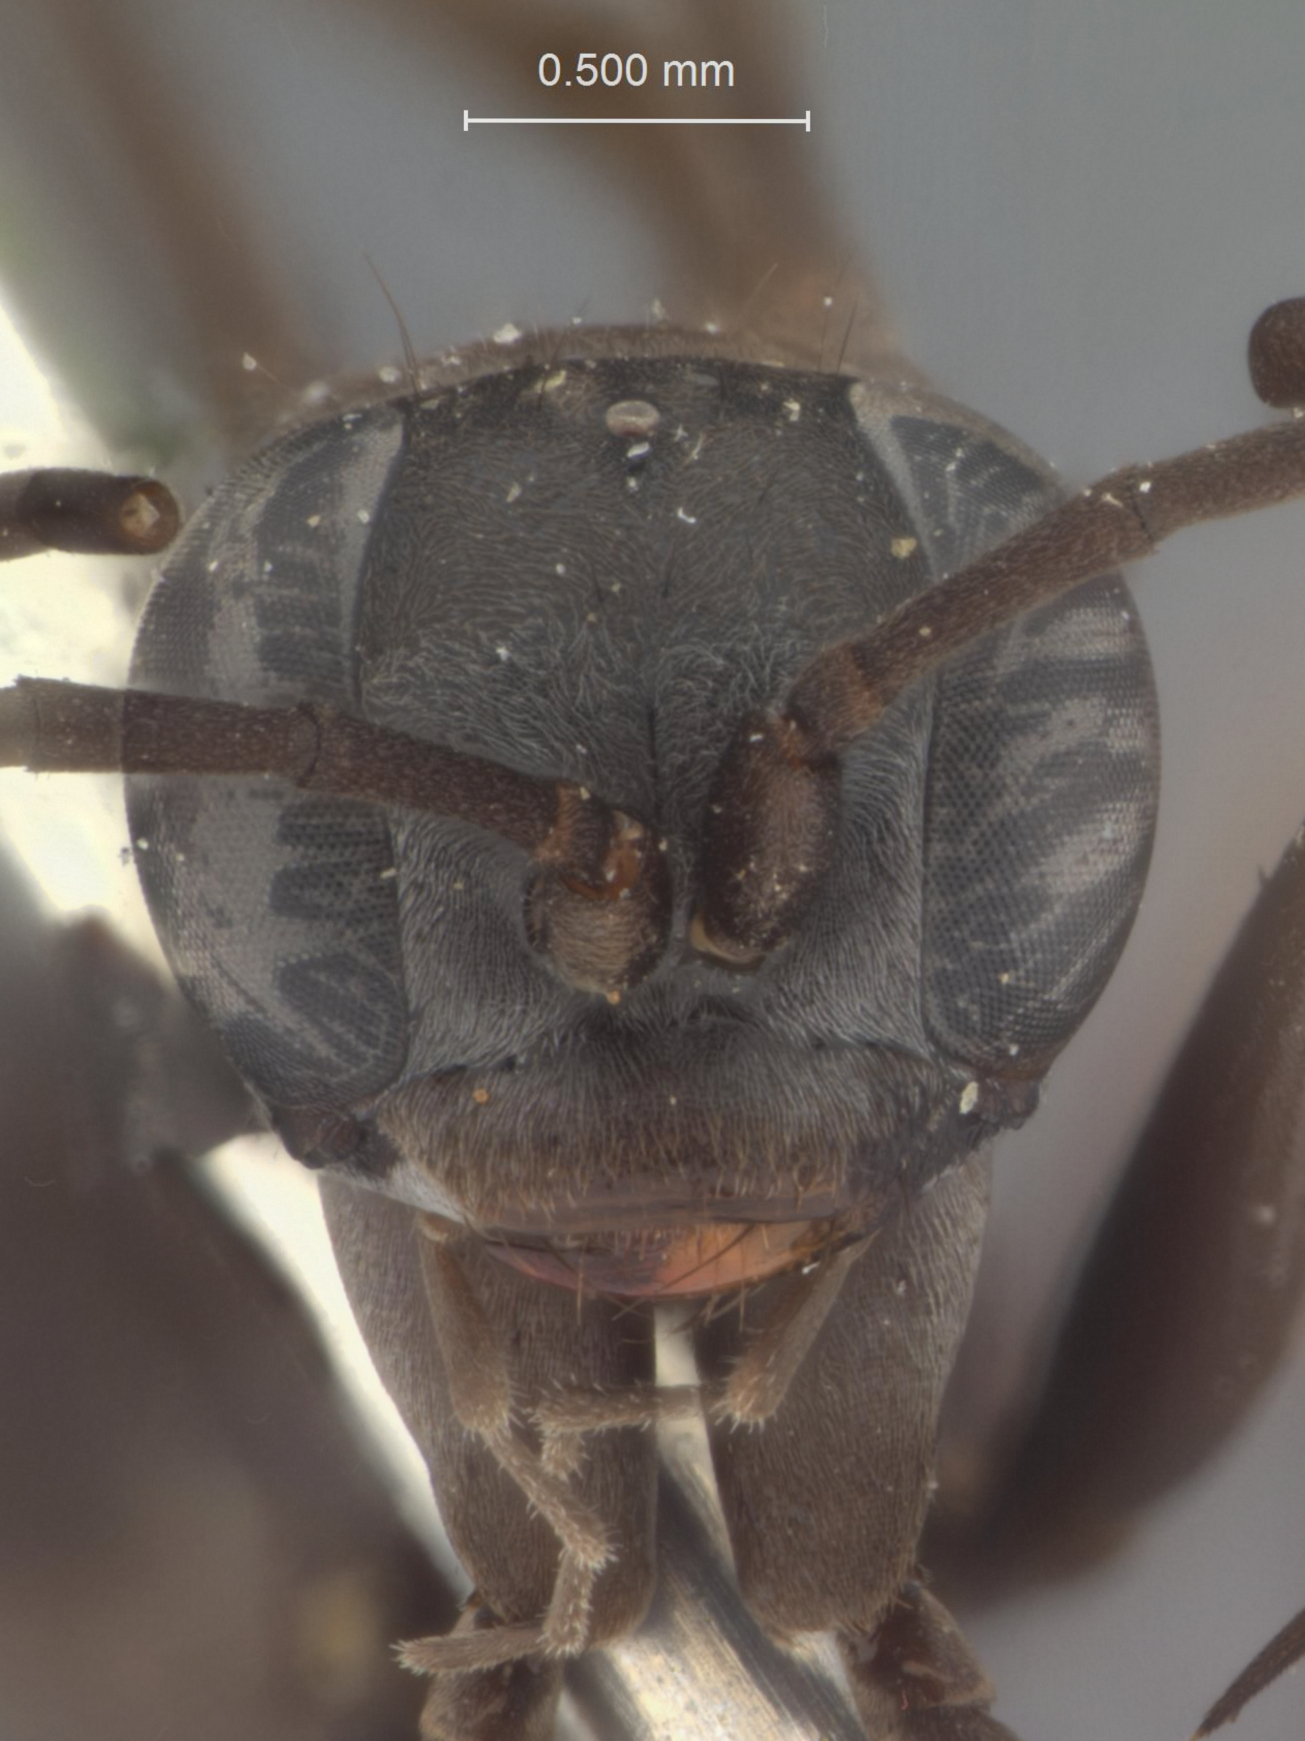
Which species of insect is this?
Pompiloides parvulus
